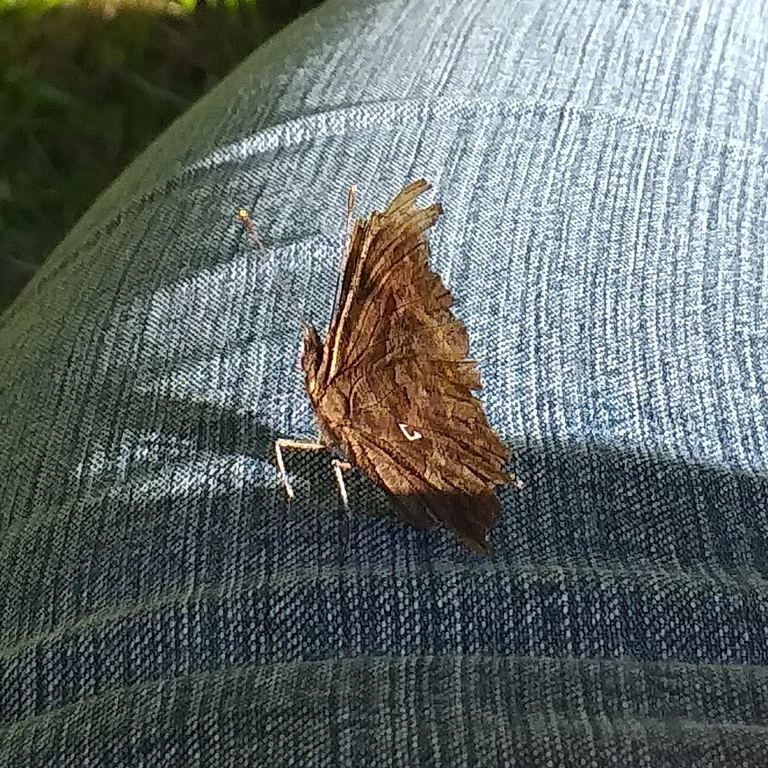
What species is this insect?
Polygonia c-album
